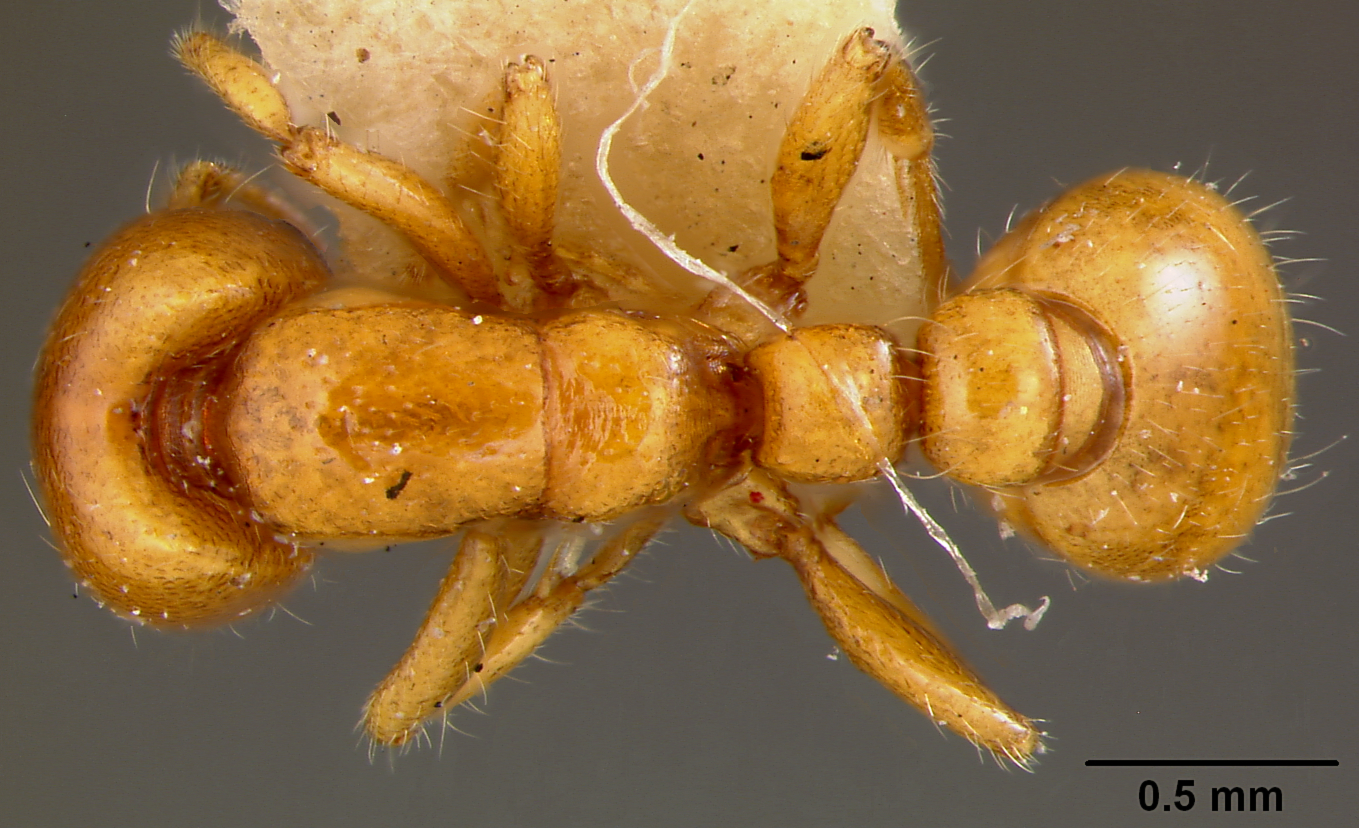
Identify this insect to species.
Eciton peninsulare
